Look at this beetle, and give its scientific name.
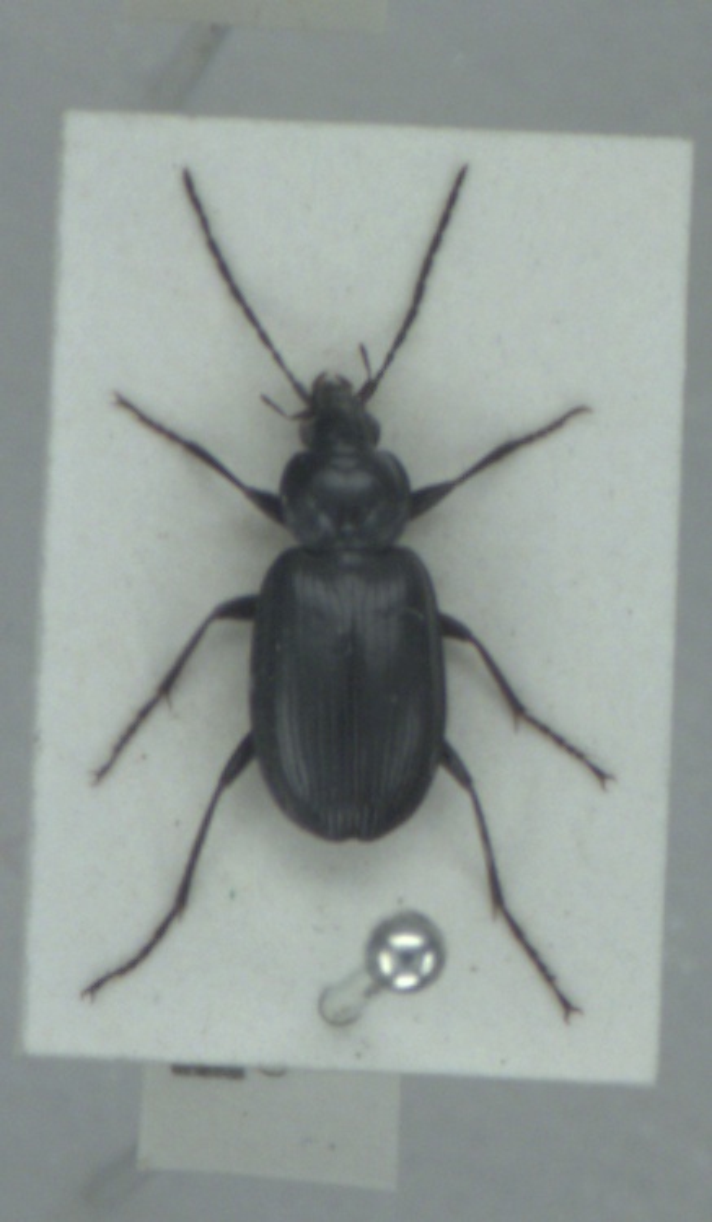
Agonum emarginatum
